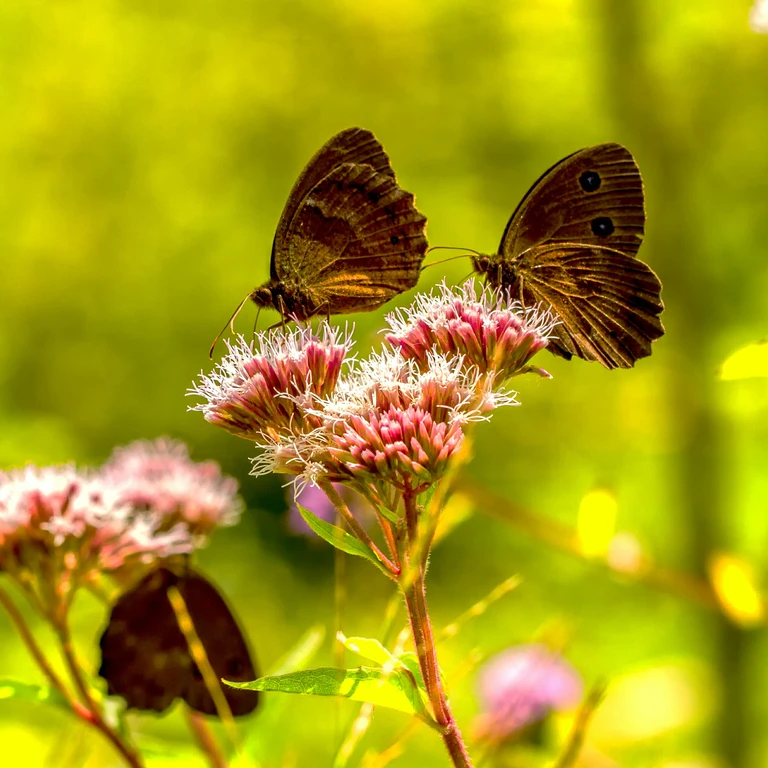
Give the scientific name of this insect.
Minois dryas
